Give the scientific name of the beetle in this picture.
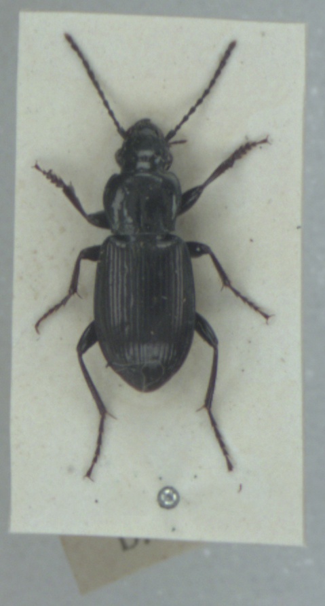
Pterostichus oblongopunctatus
